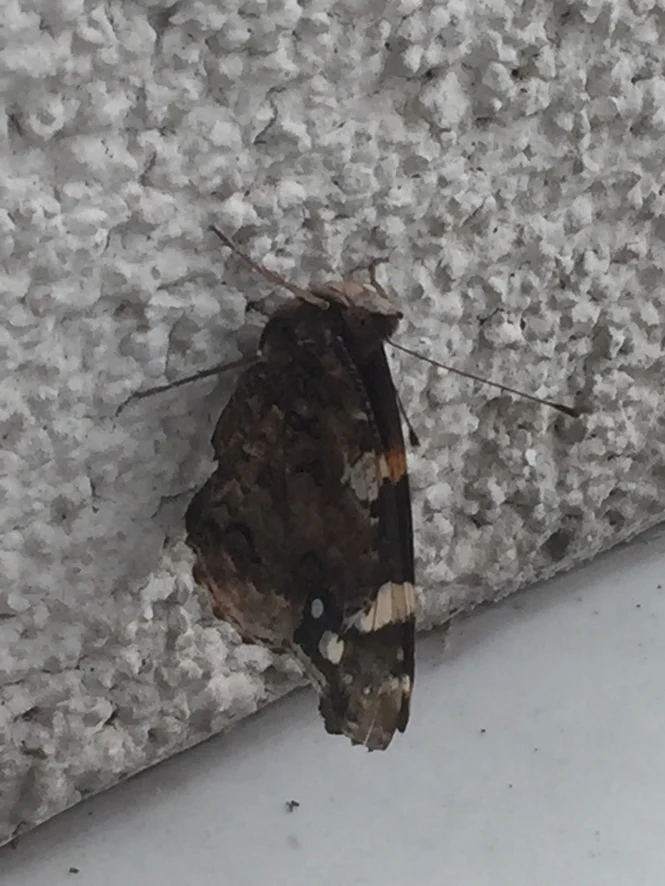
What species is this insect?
Vanessa atalanta
